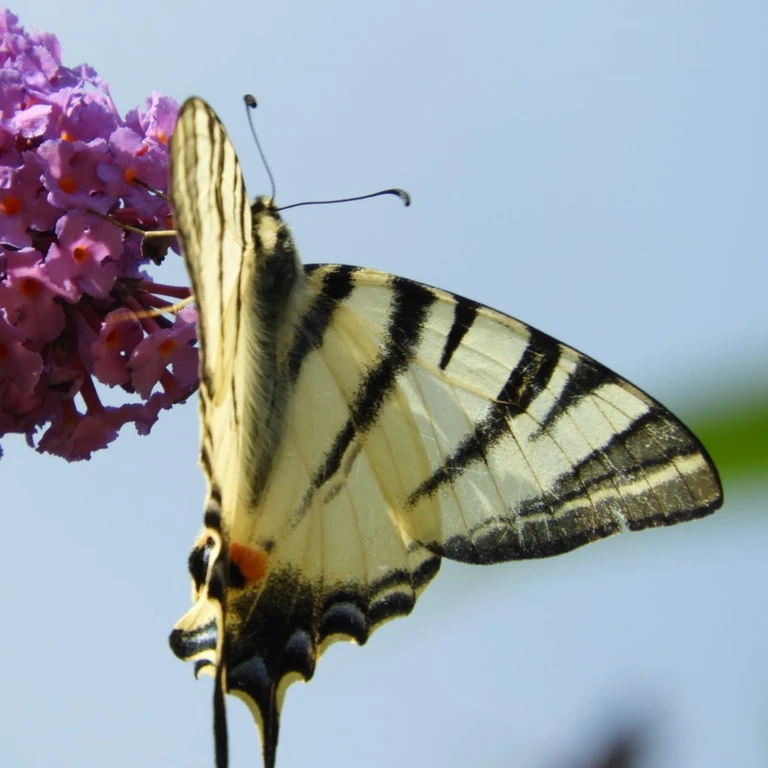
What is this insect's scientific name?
Iphiclides podalirius
